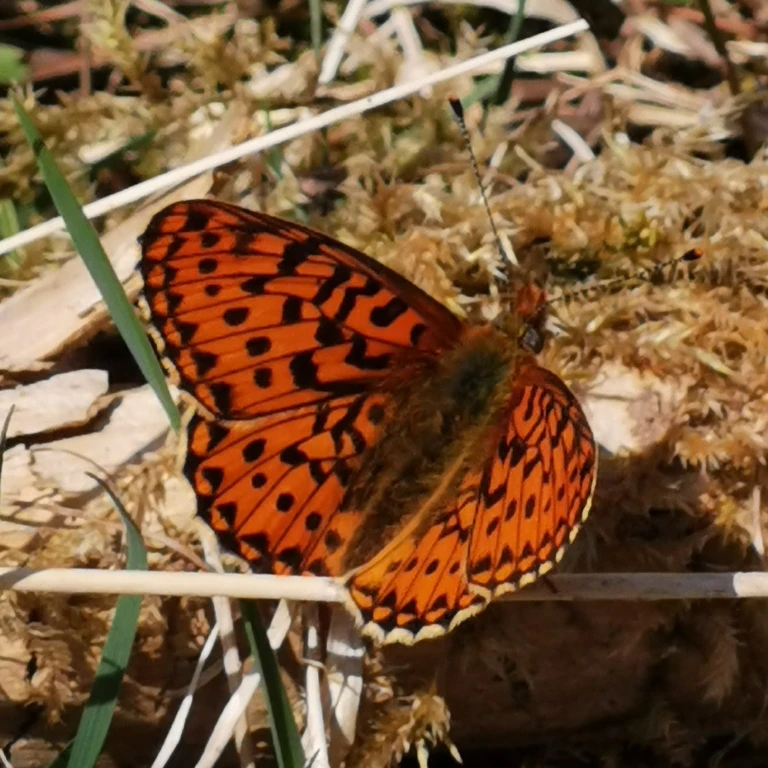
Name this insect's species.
Boloria euphrosyne (also Clossiana euphrosyne)
